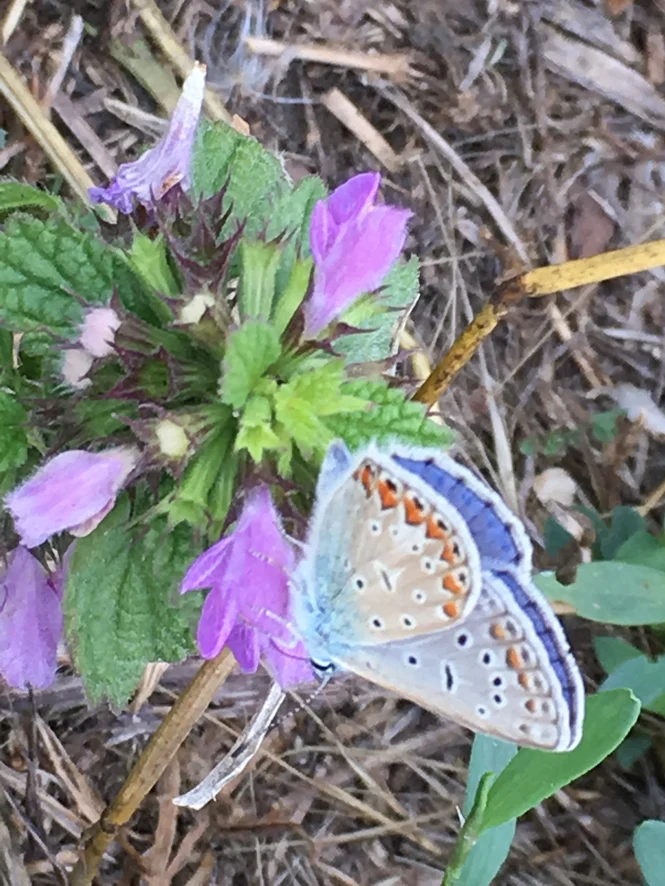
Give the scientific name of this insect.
Polyommatus icarus
